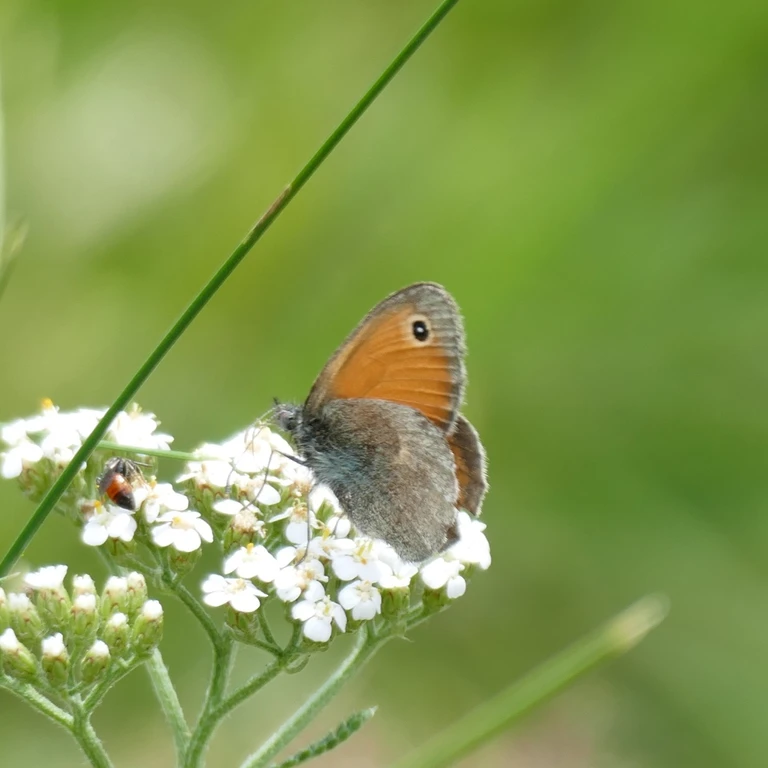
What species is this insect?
Coenonympha pamphilus
